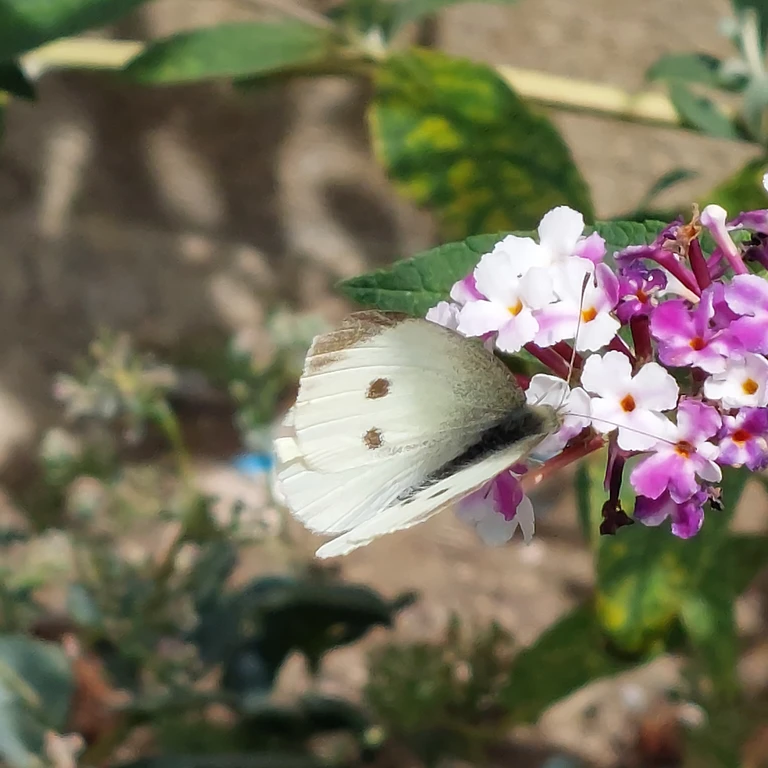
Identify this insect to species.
Pieris rapae
